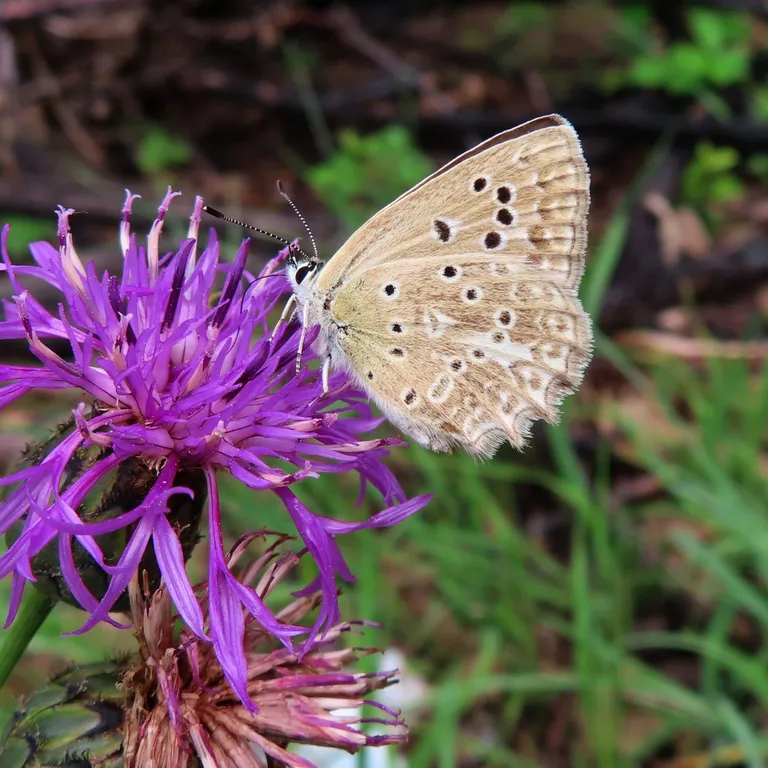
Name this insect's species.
Polyommatus daphnis
